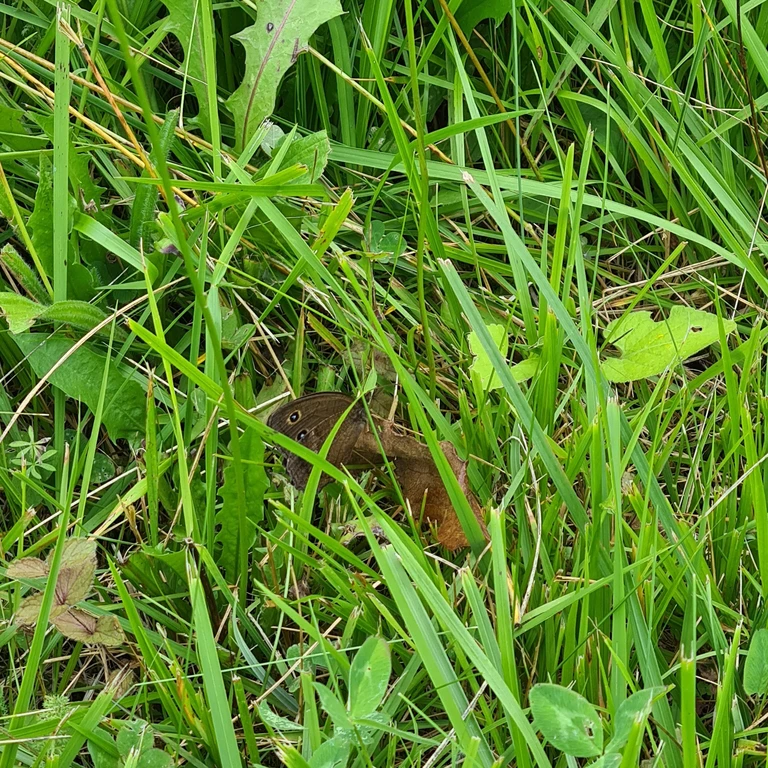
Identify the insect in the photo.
Minois dryas
